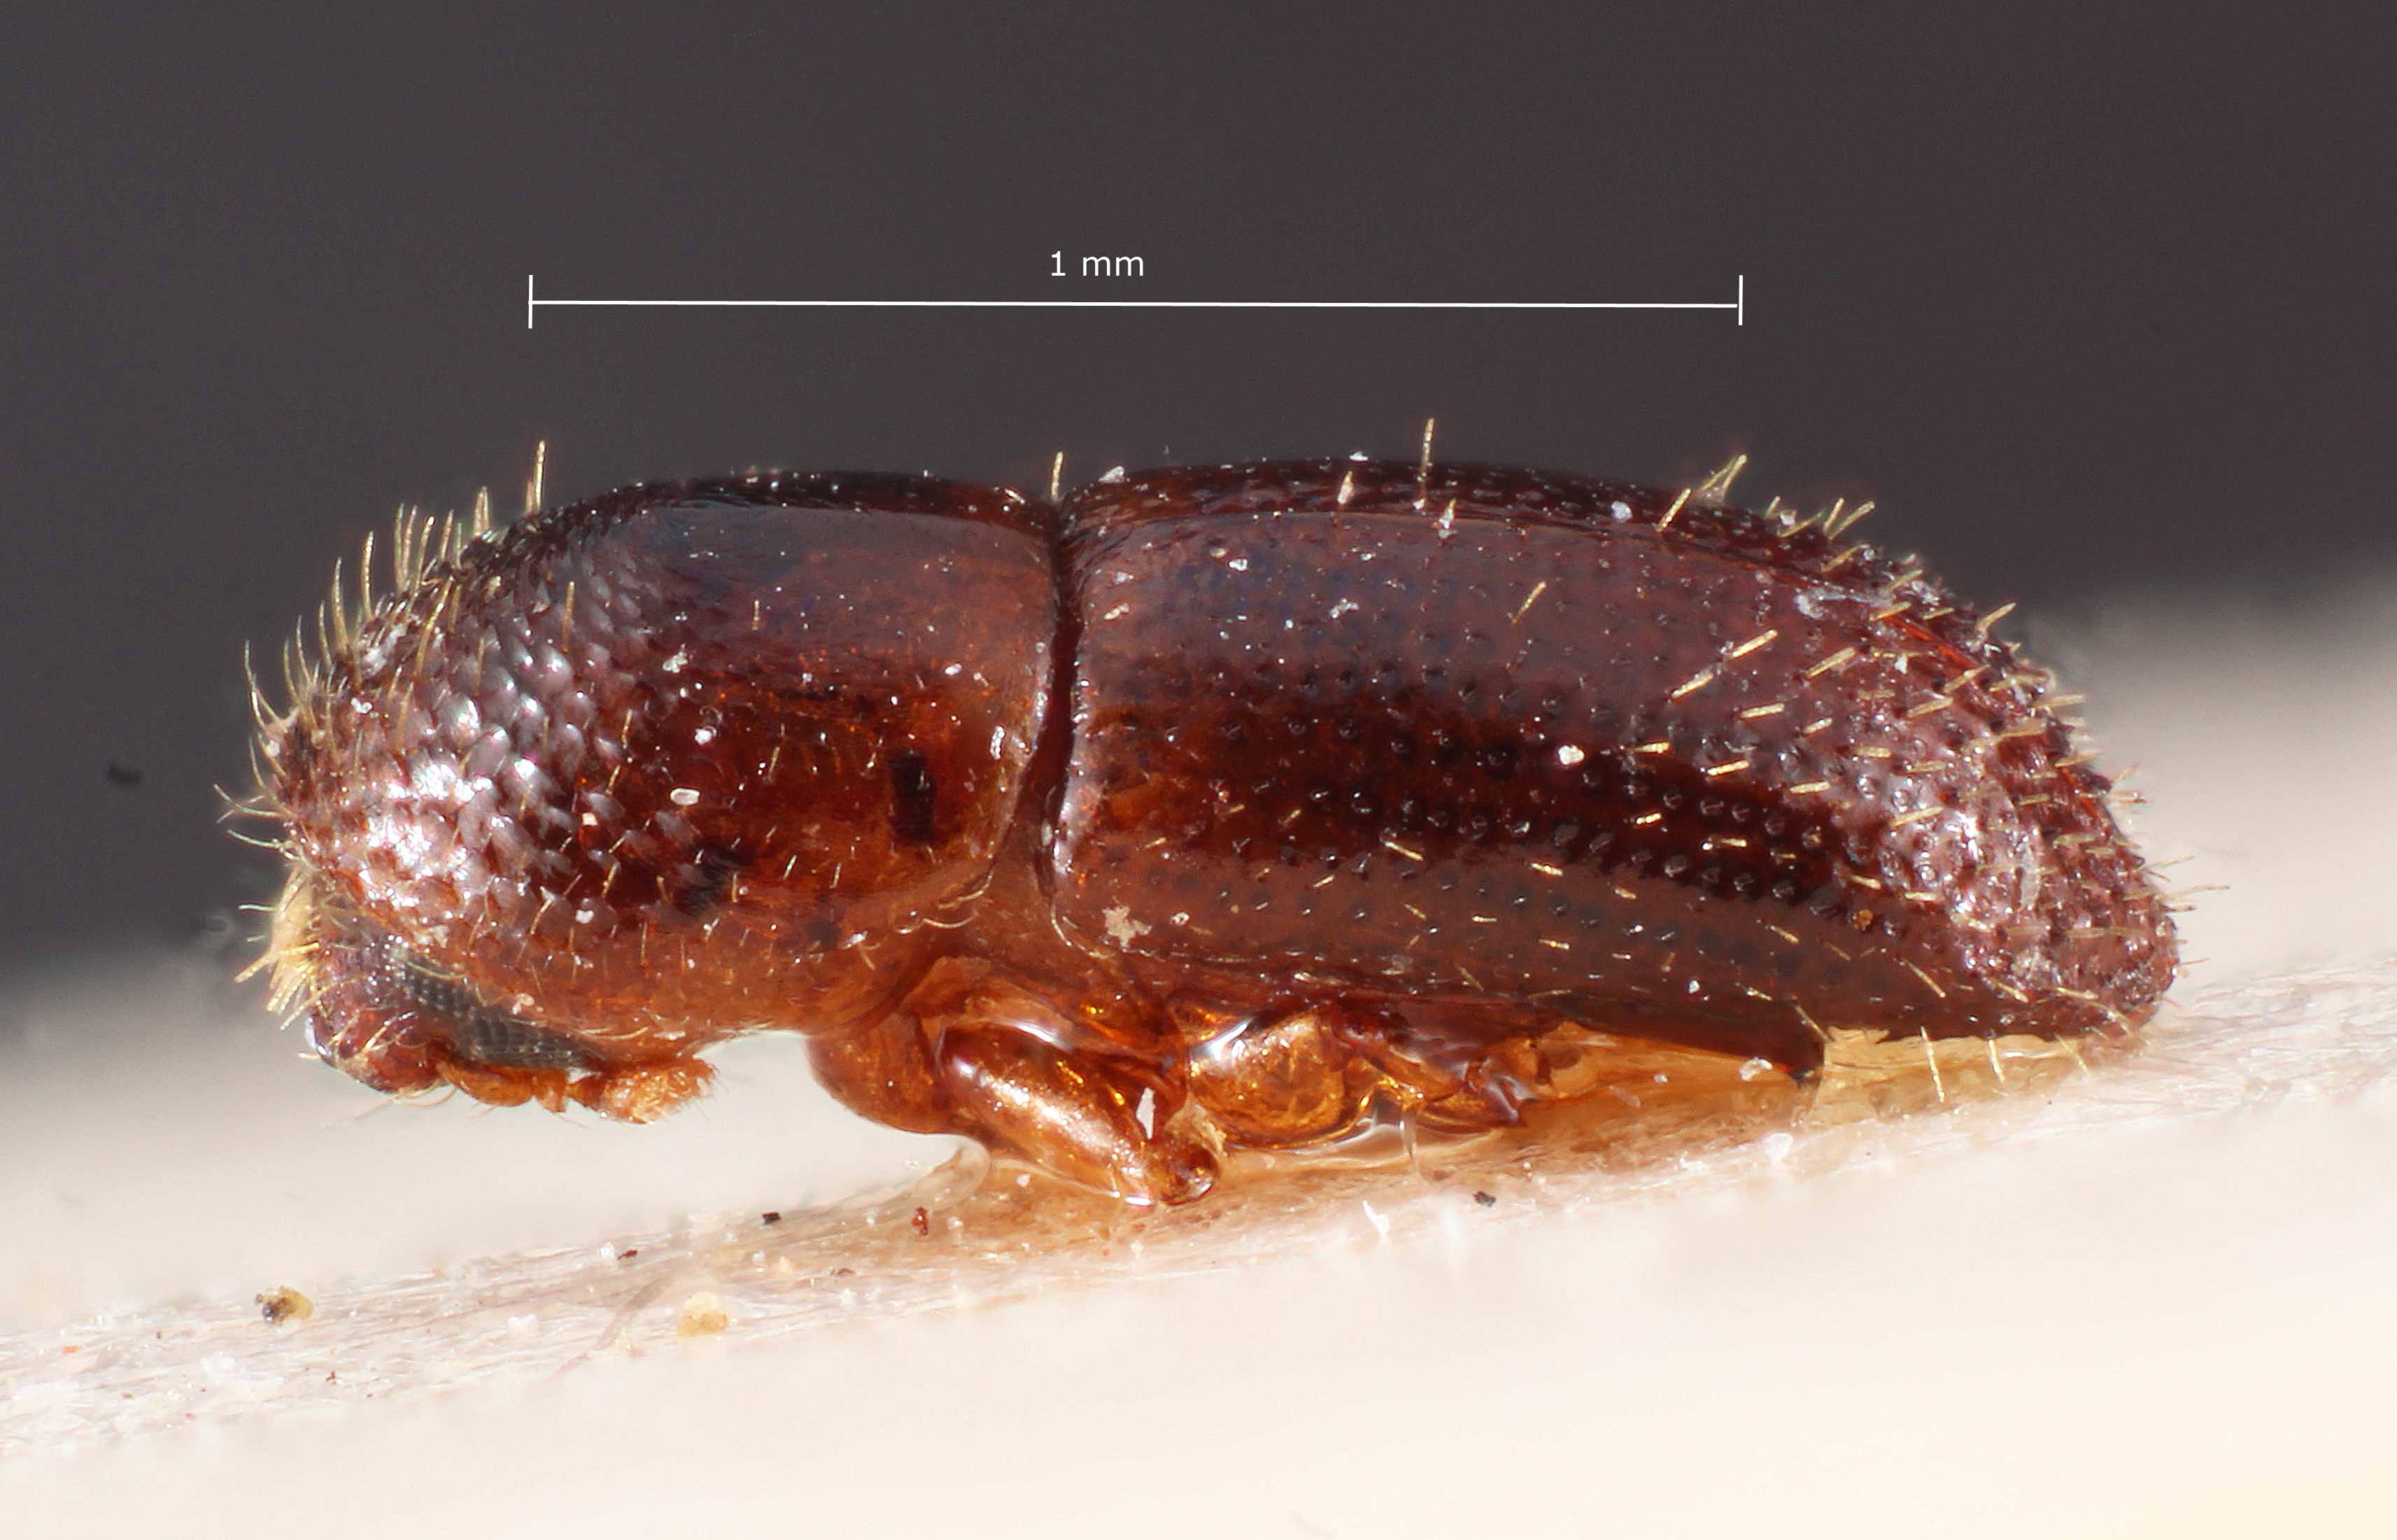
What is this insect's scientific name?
Xyleborus pusio
